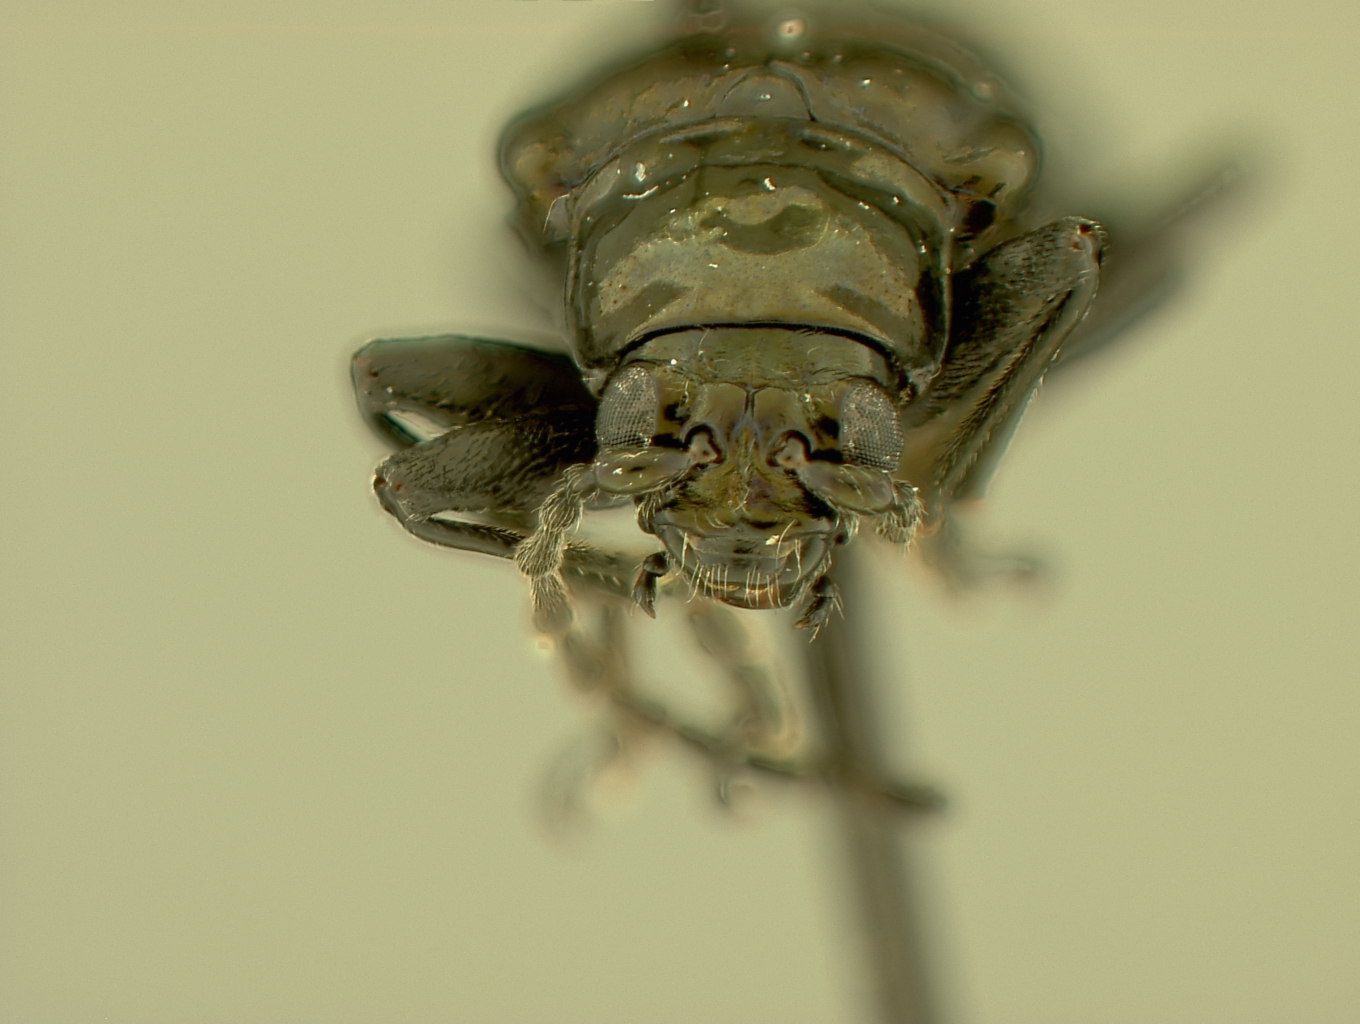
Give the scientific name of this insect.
Macrohaltica crypta
